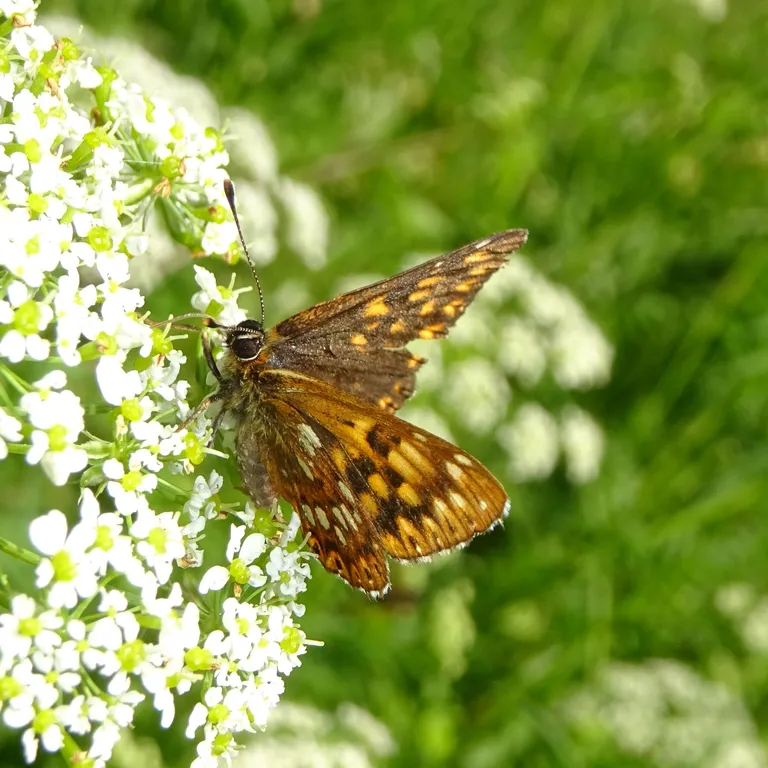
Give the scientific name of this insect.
Hamearis lucina
